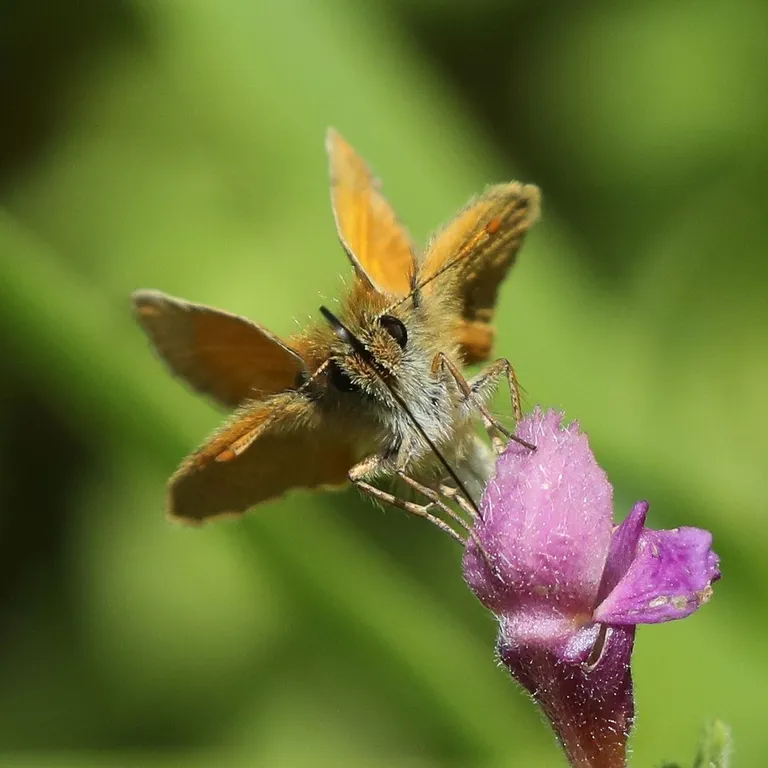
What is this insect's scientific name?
Thymelicus sylvestris
